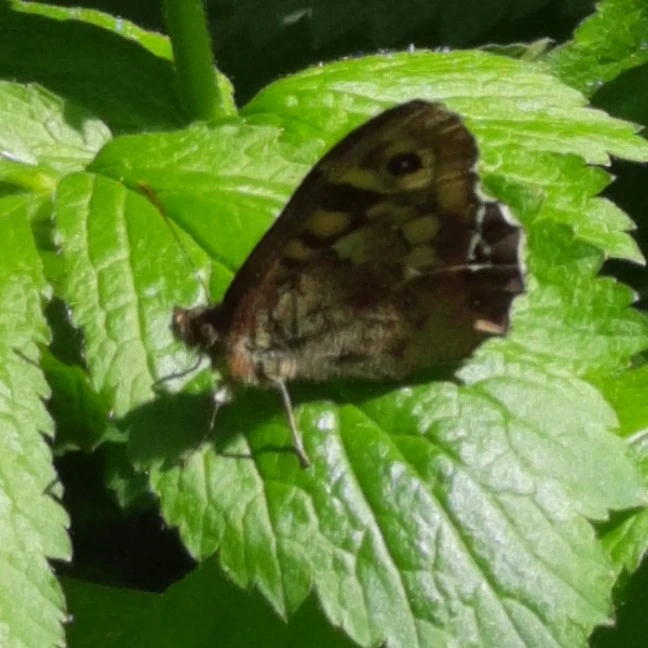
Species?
Pararge aegeria
